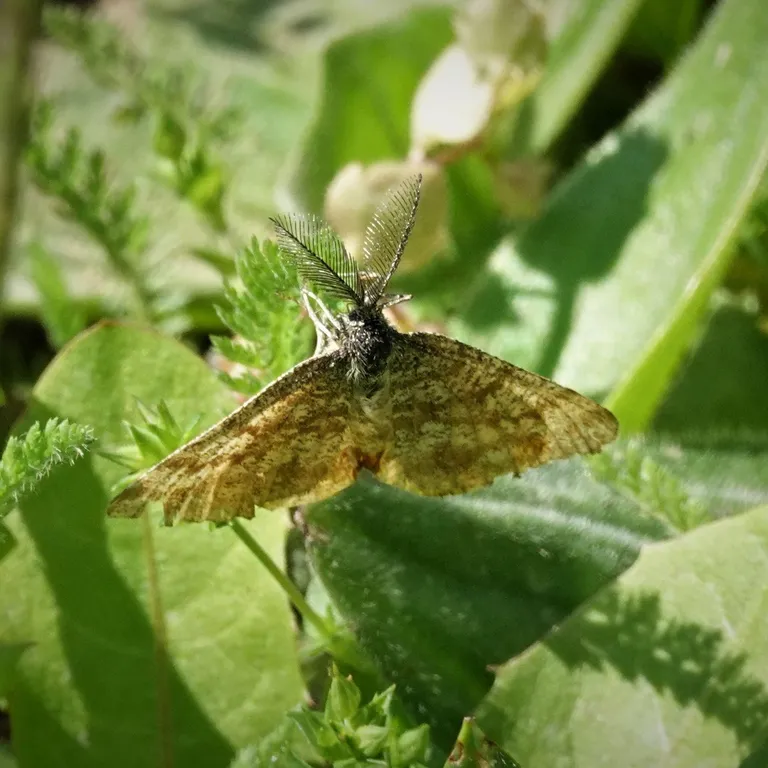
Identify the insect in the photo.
Ematurga atomaria
